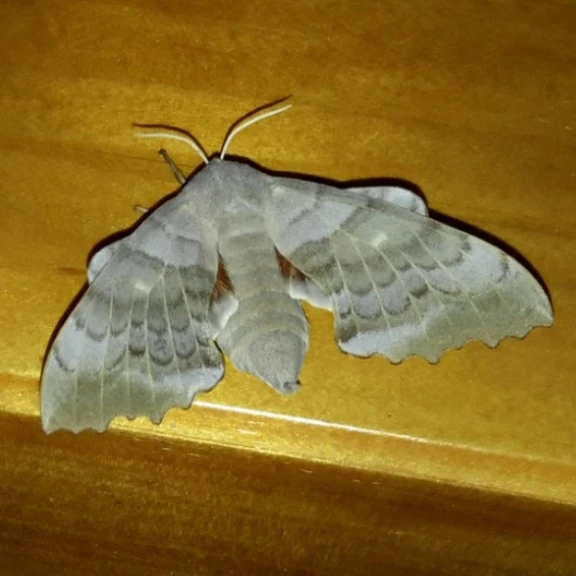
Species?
Laothoe populi
